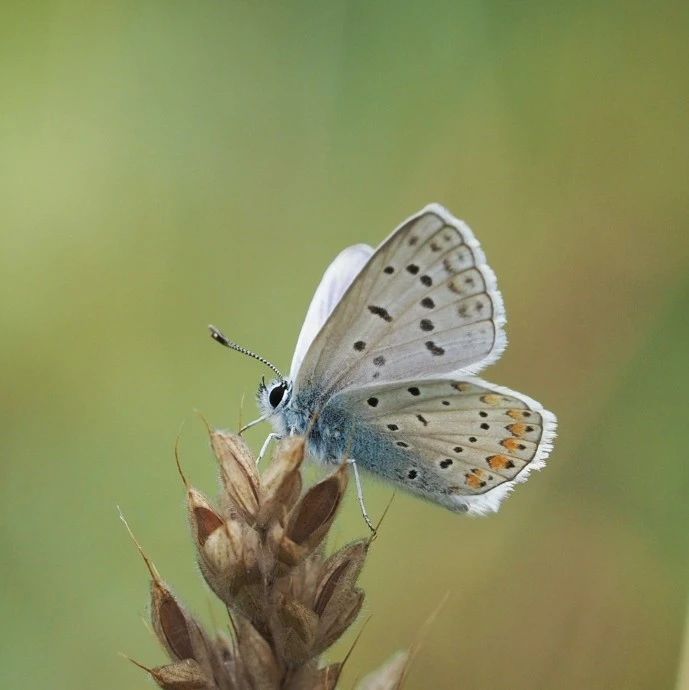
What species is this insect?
Polyommatus icarus
